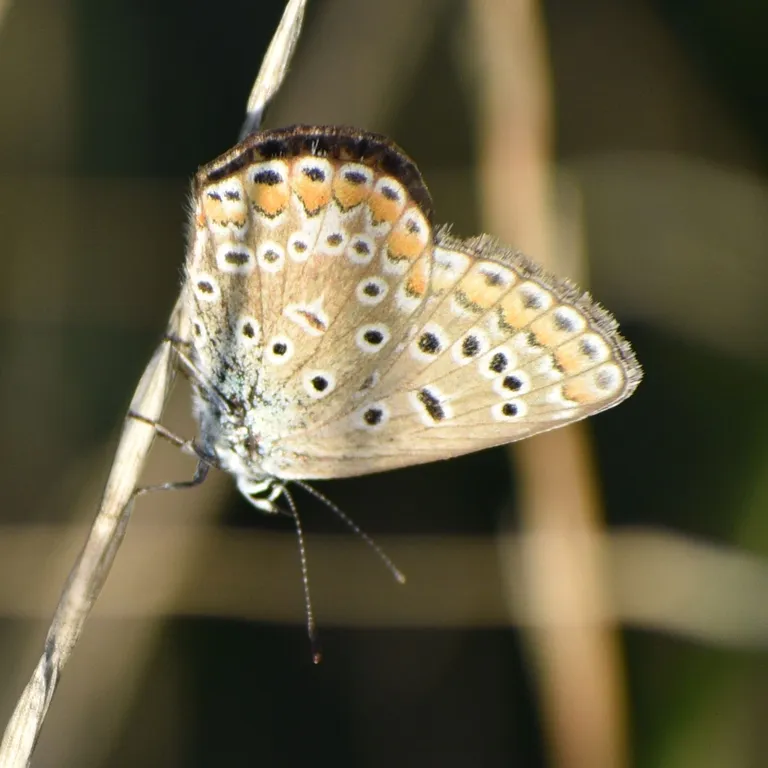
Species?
Polyommatus icarus
